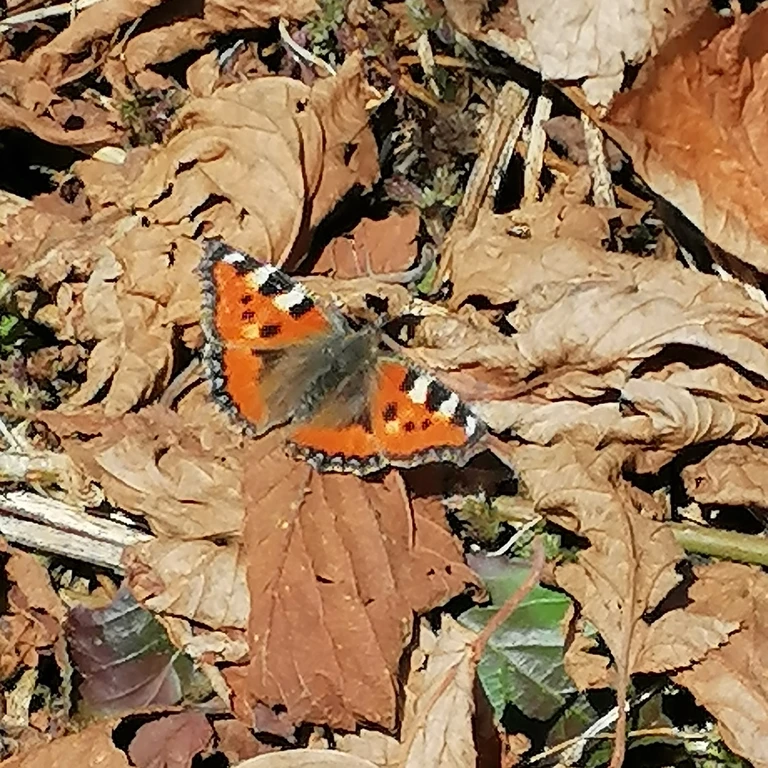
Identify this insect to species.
Aglais urticae
